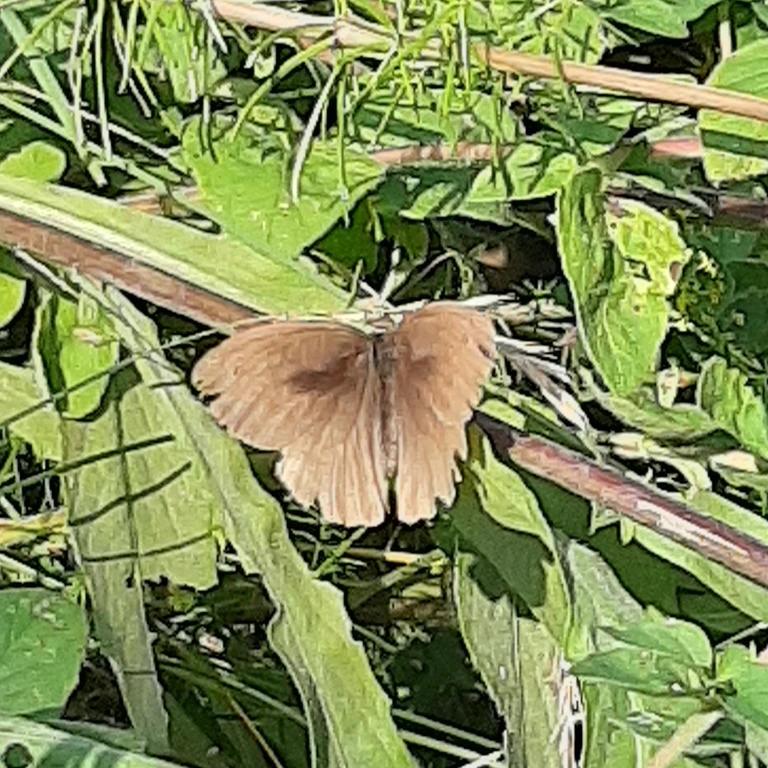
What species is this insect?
Maniola jurtina
